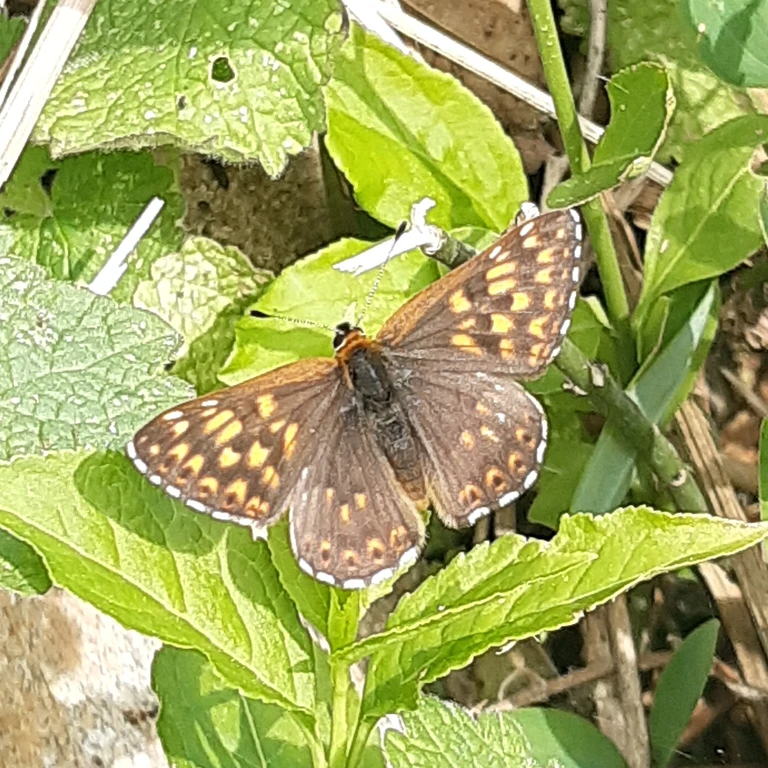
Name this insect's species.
Hamearis lucina
